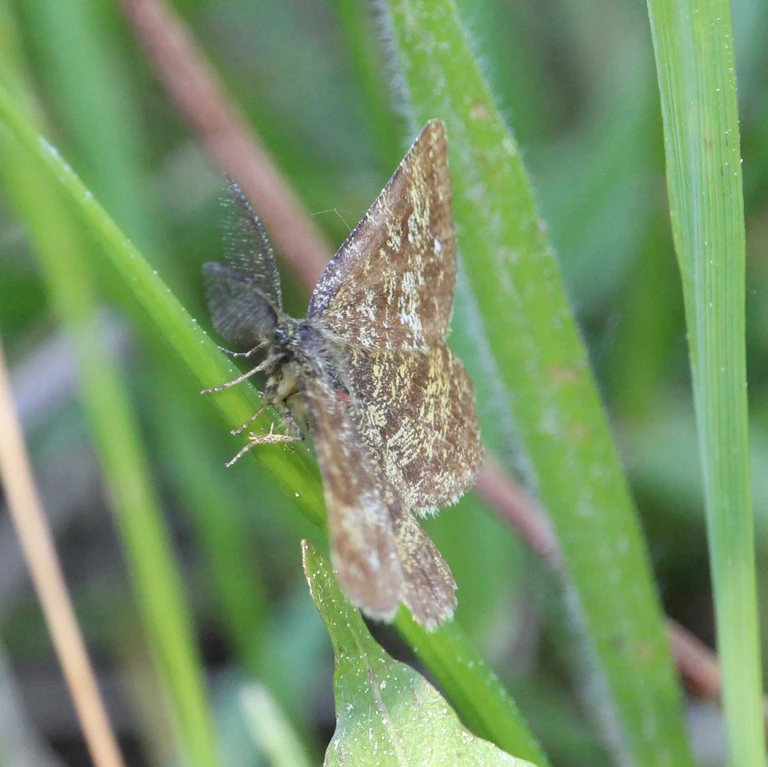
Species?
Ematurga atomaria
